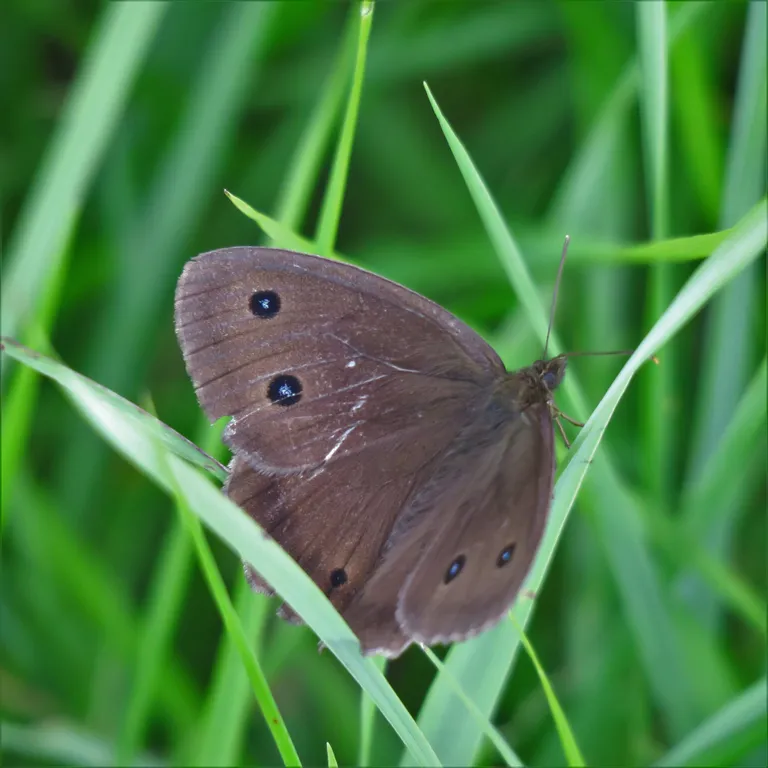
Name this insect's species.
Minois dryas
